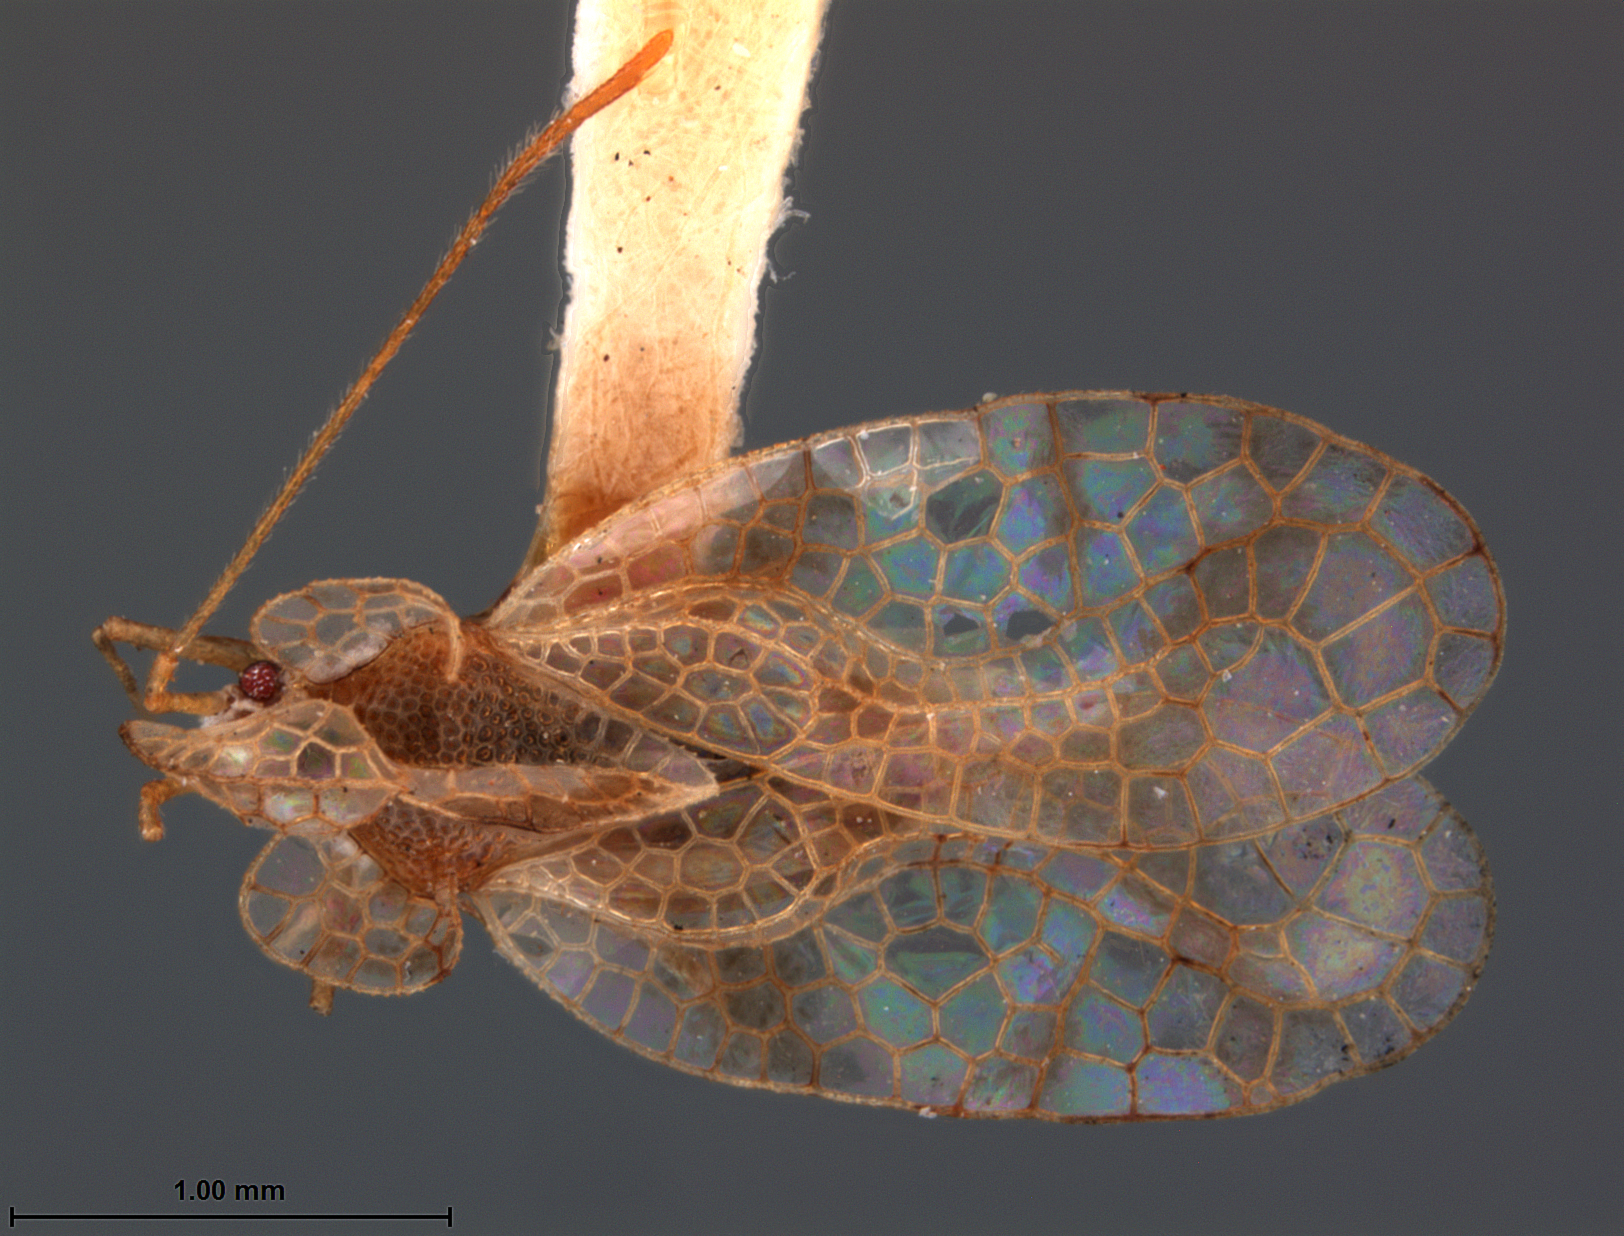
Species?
Stephanitis macaona
